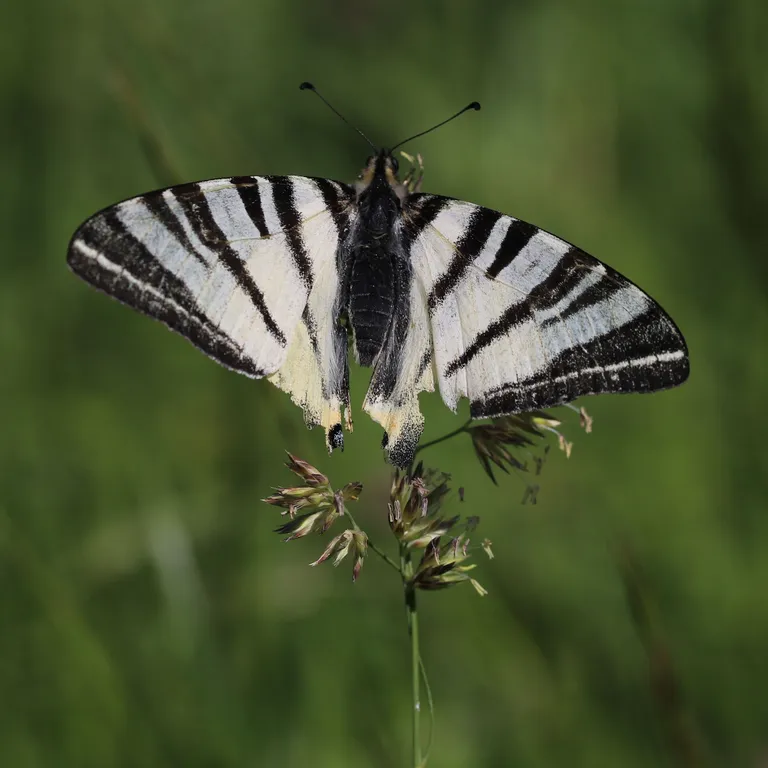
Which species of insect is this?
Iphiclides podalirius
